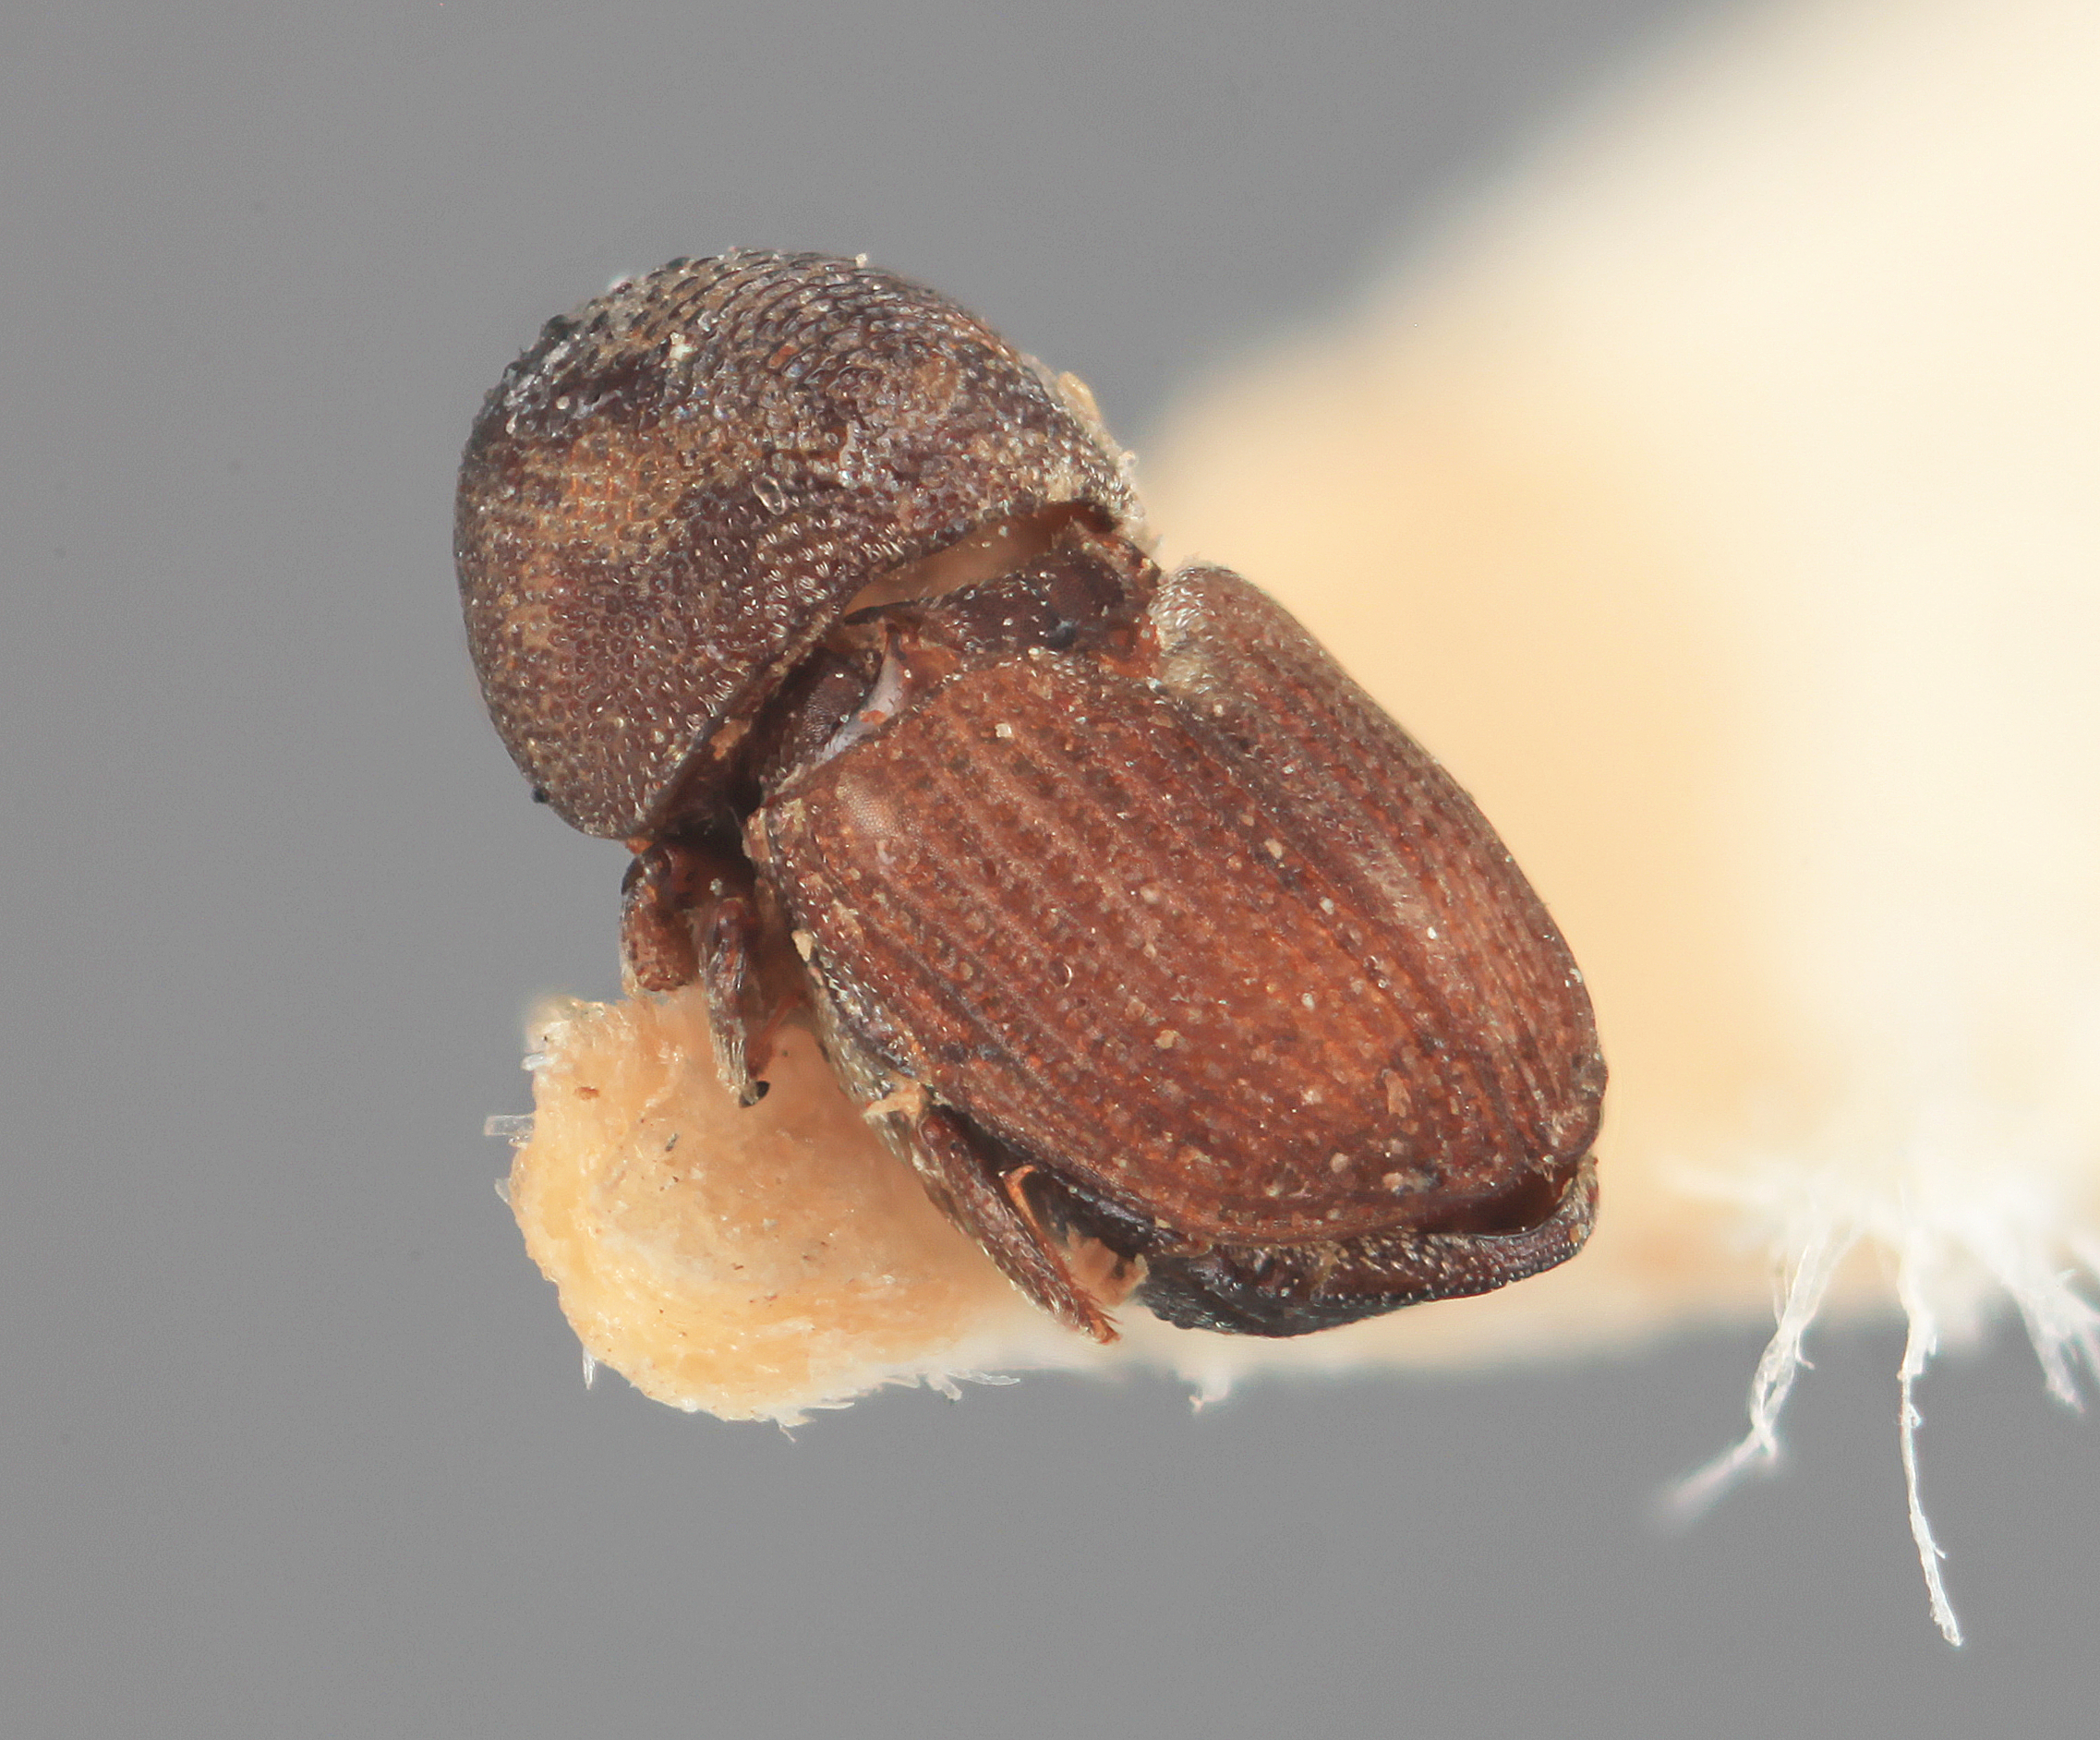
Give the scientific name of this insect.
Scolytomimus minusopis
